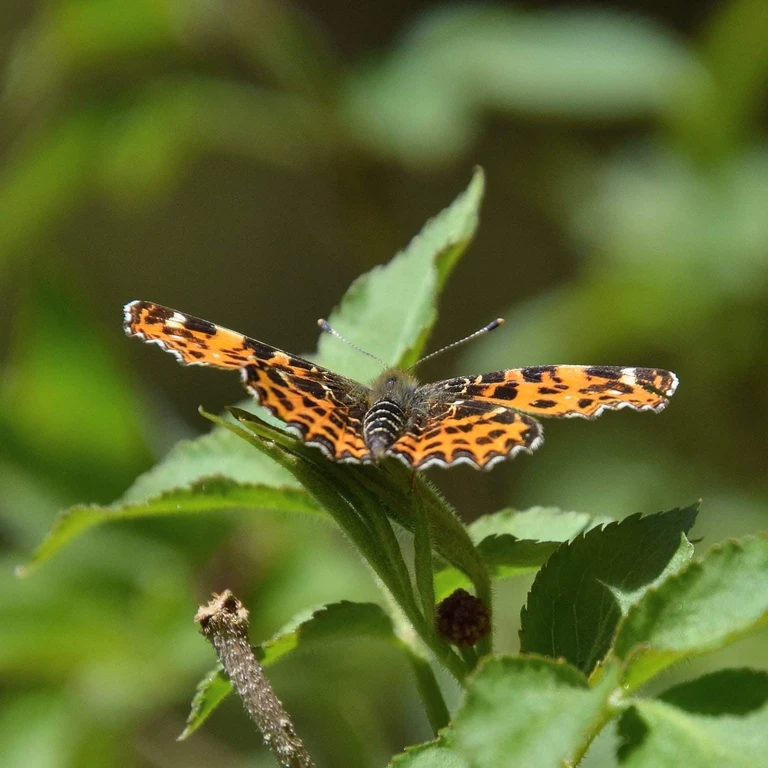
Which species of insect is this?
Araschnia levana
